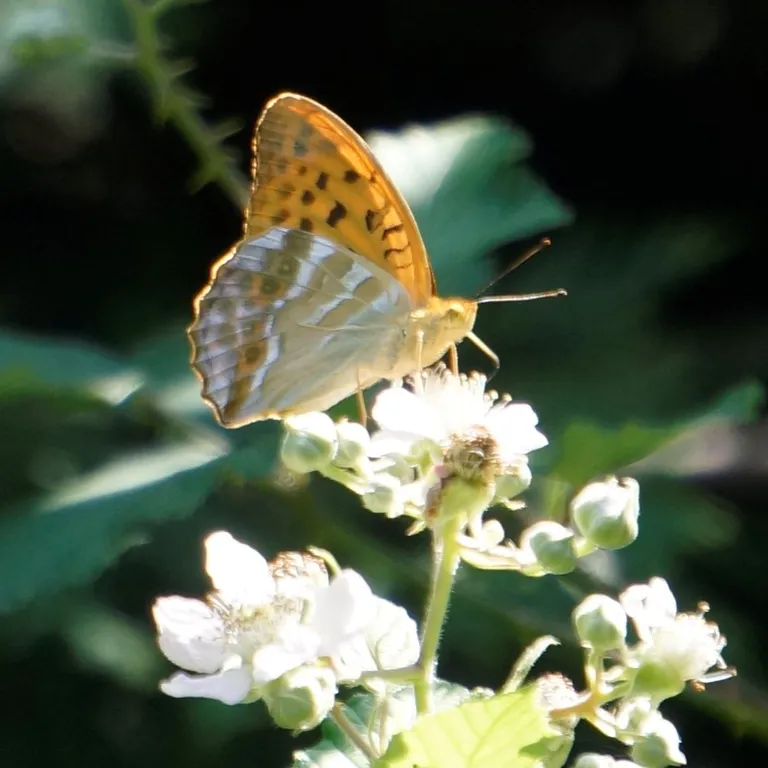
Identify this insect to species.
Argynnis paphia
